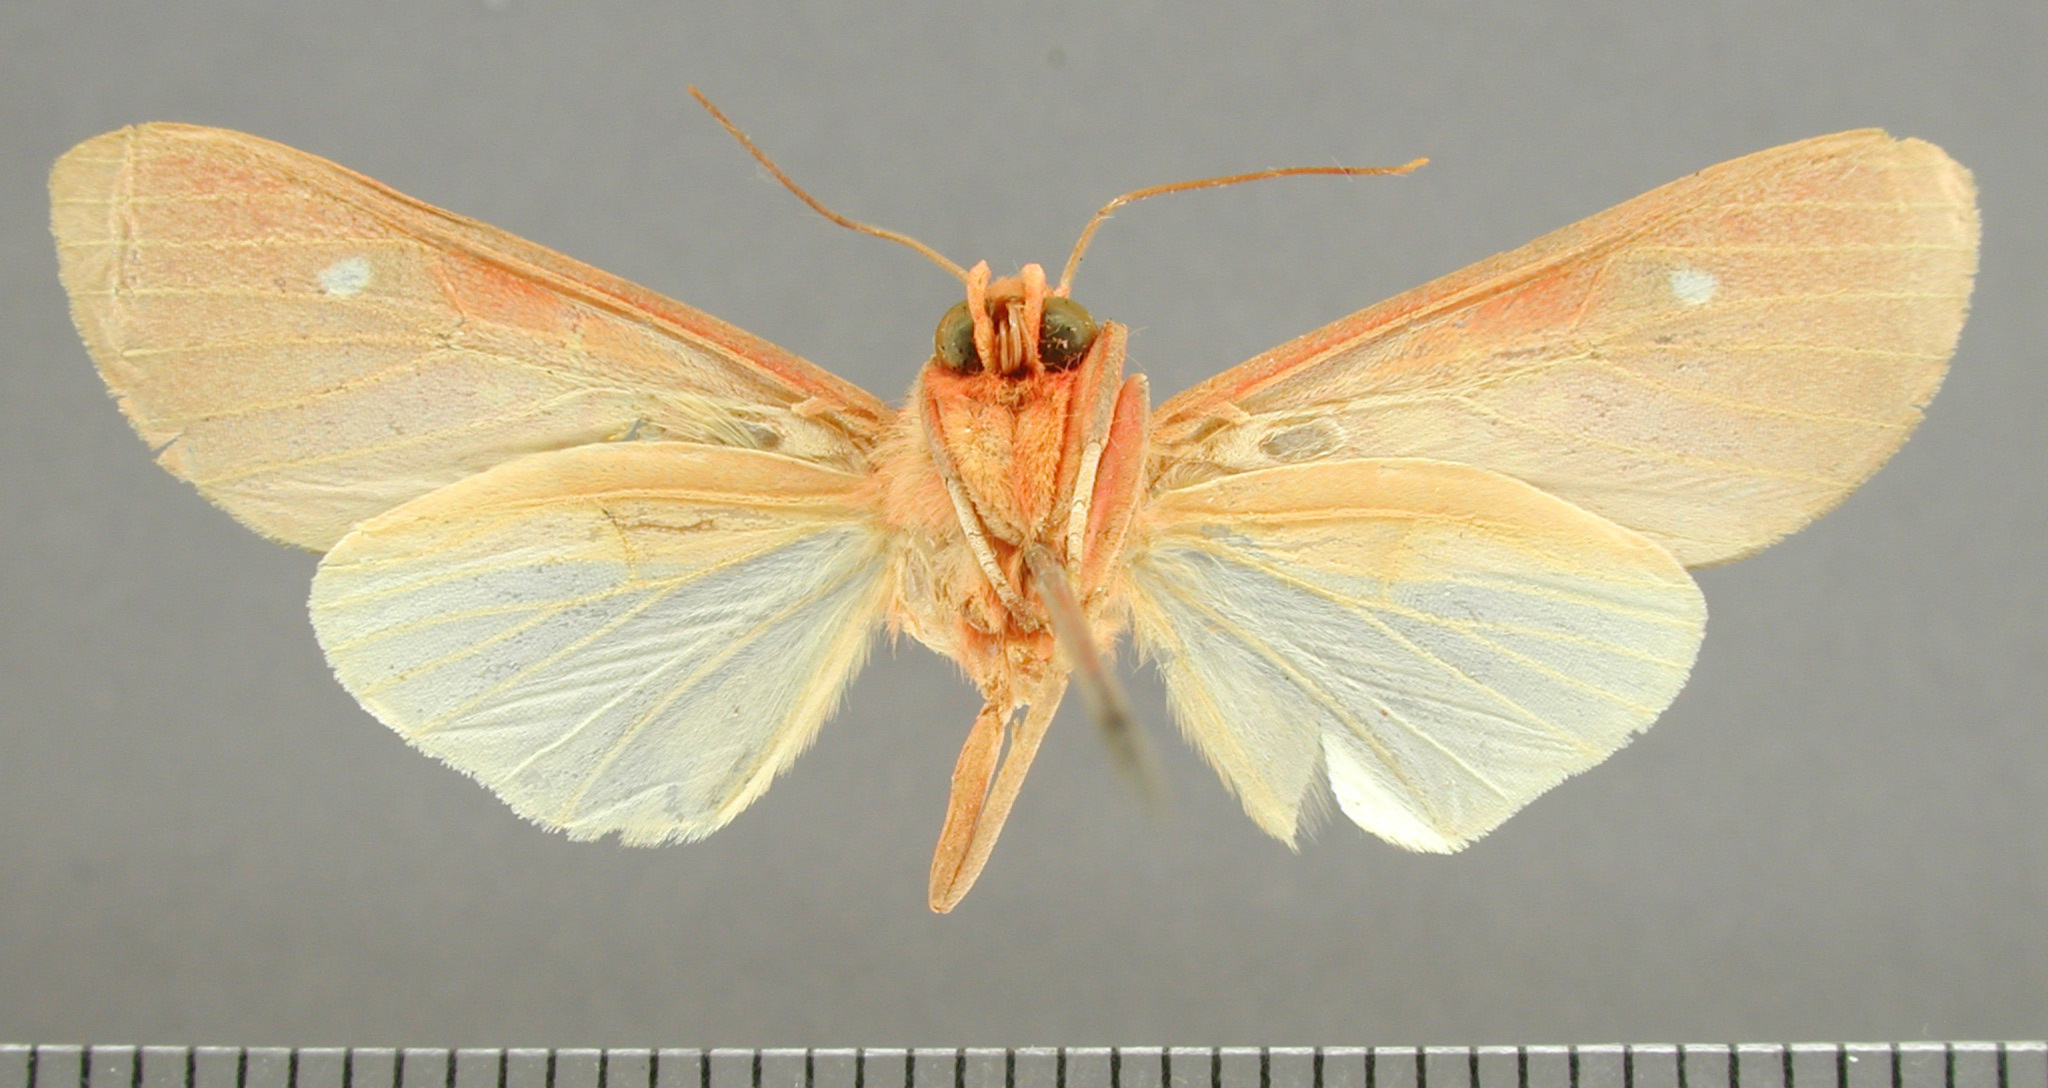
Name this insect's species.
Melese monima
